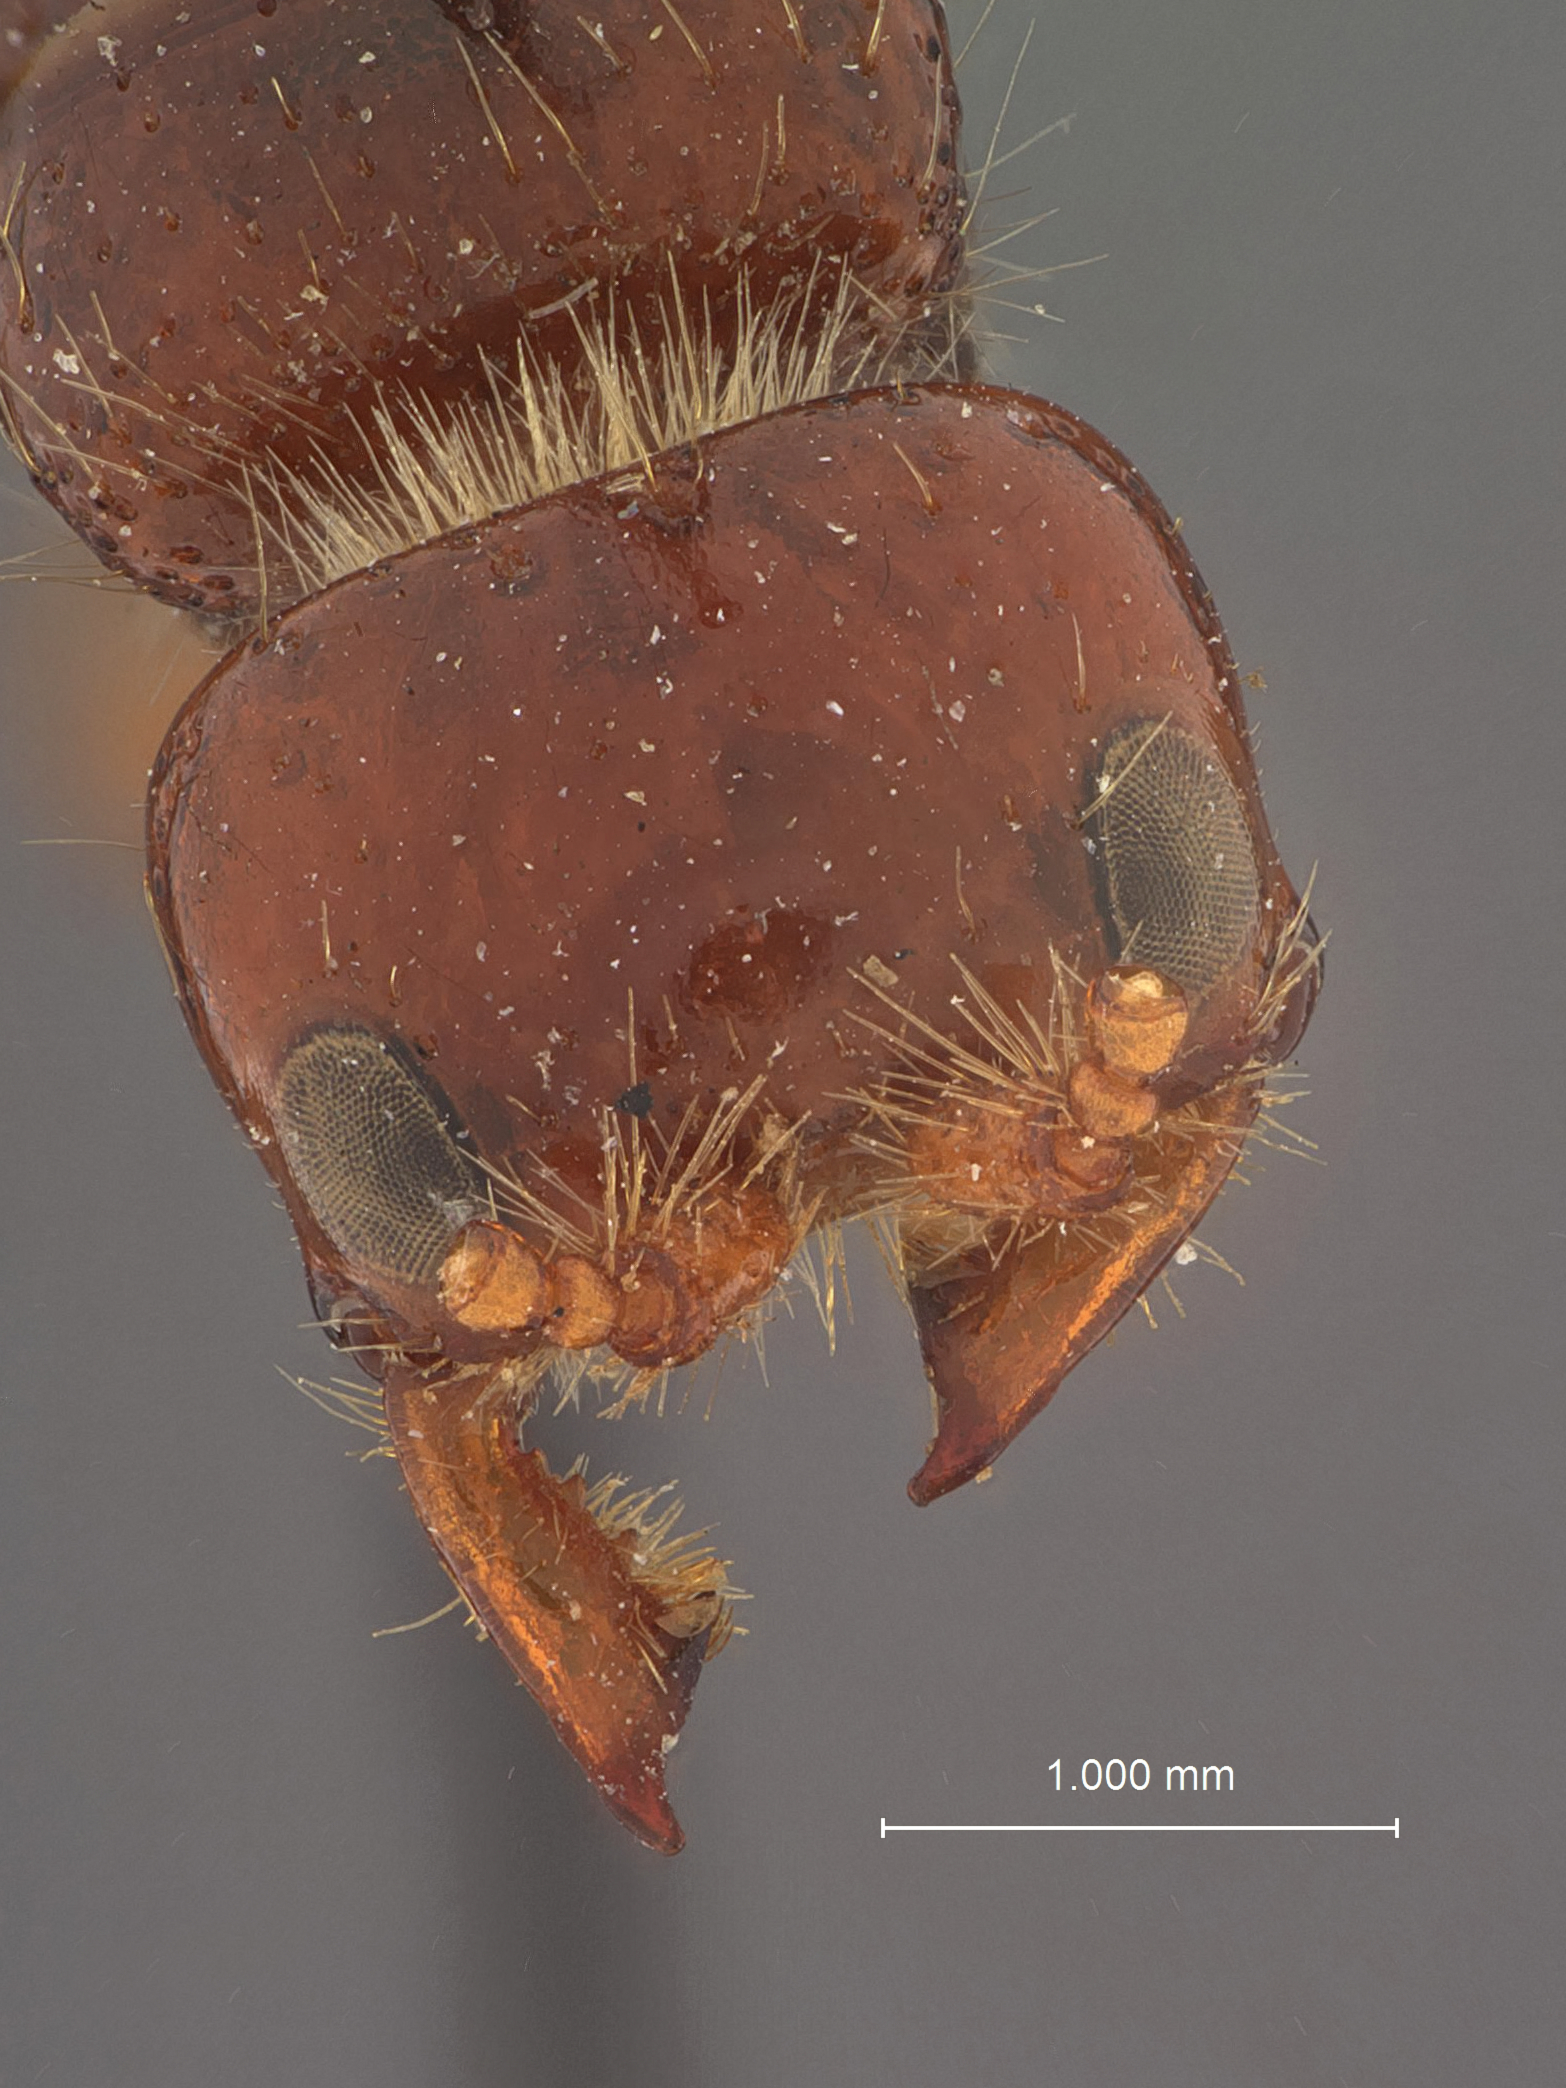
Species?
Aglyptacros paxillatus
